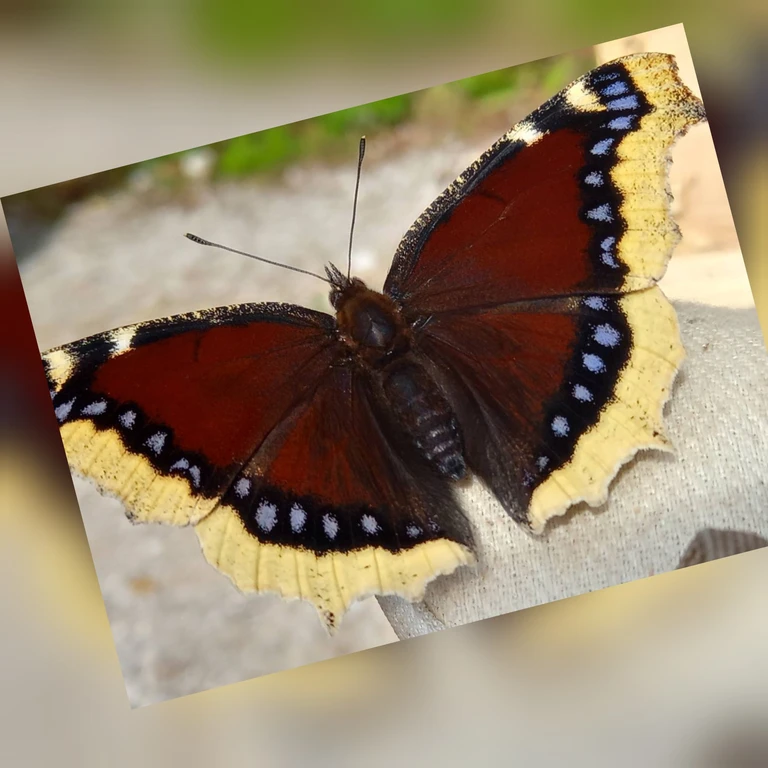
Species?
Nymphalis antiopa
